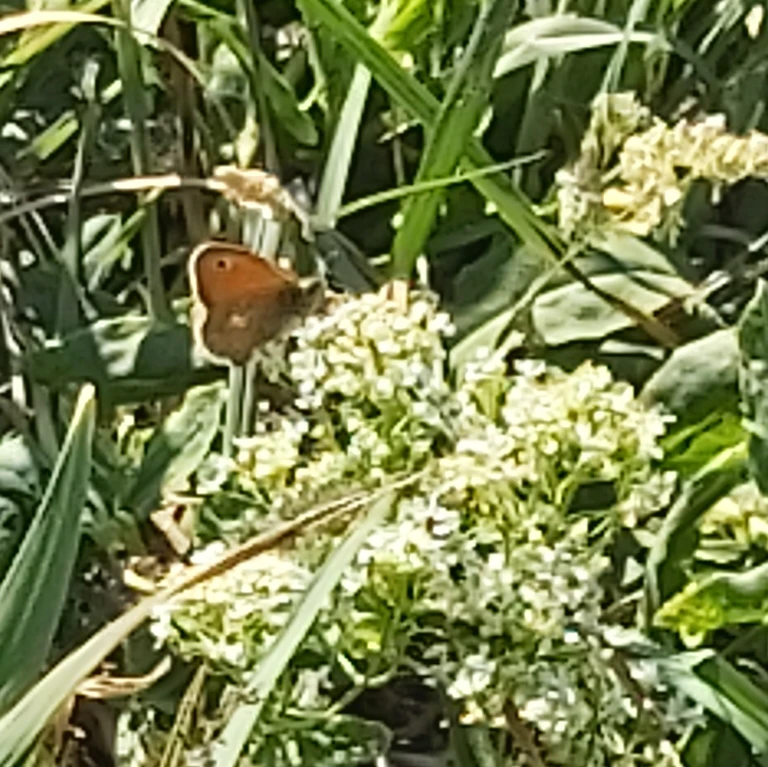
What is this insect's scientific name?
Coenonympha pamphilus
